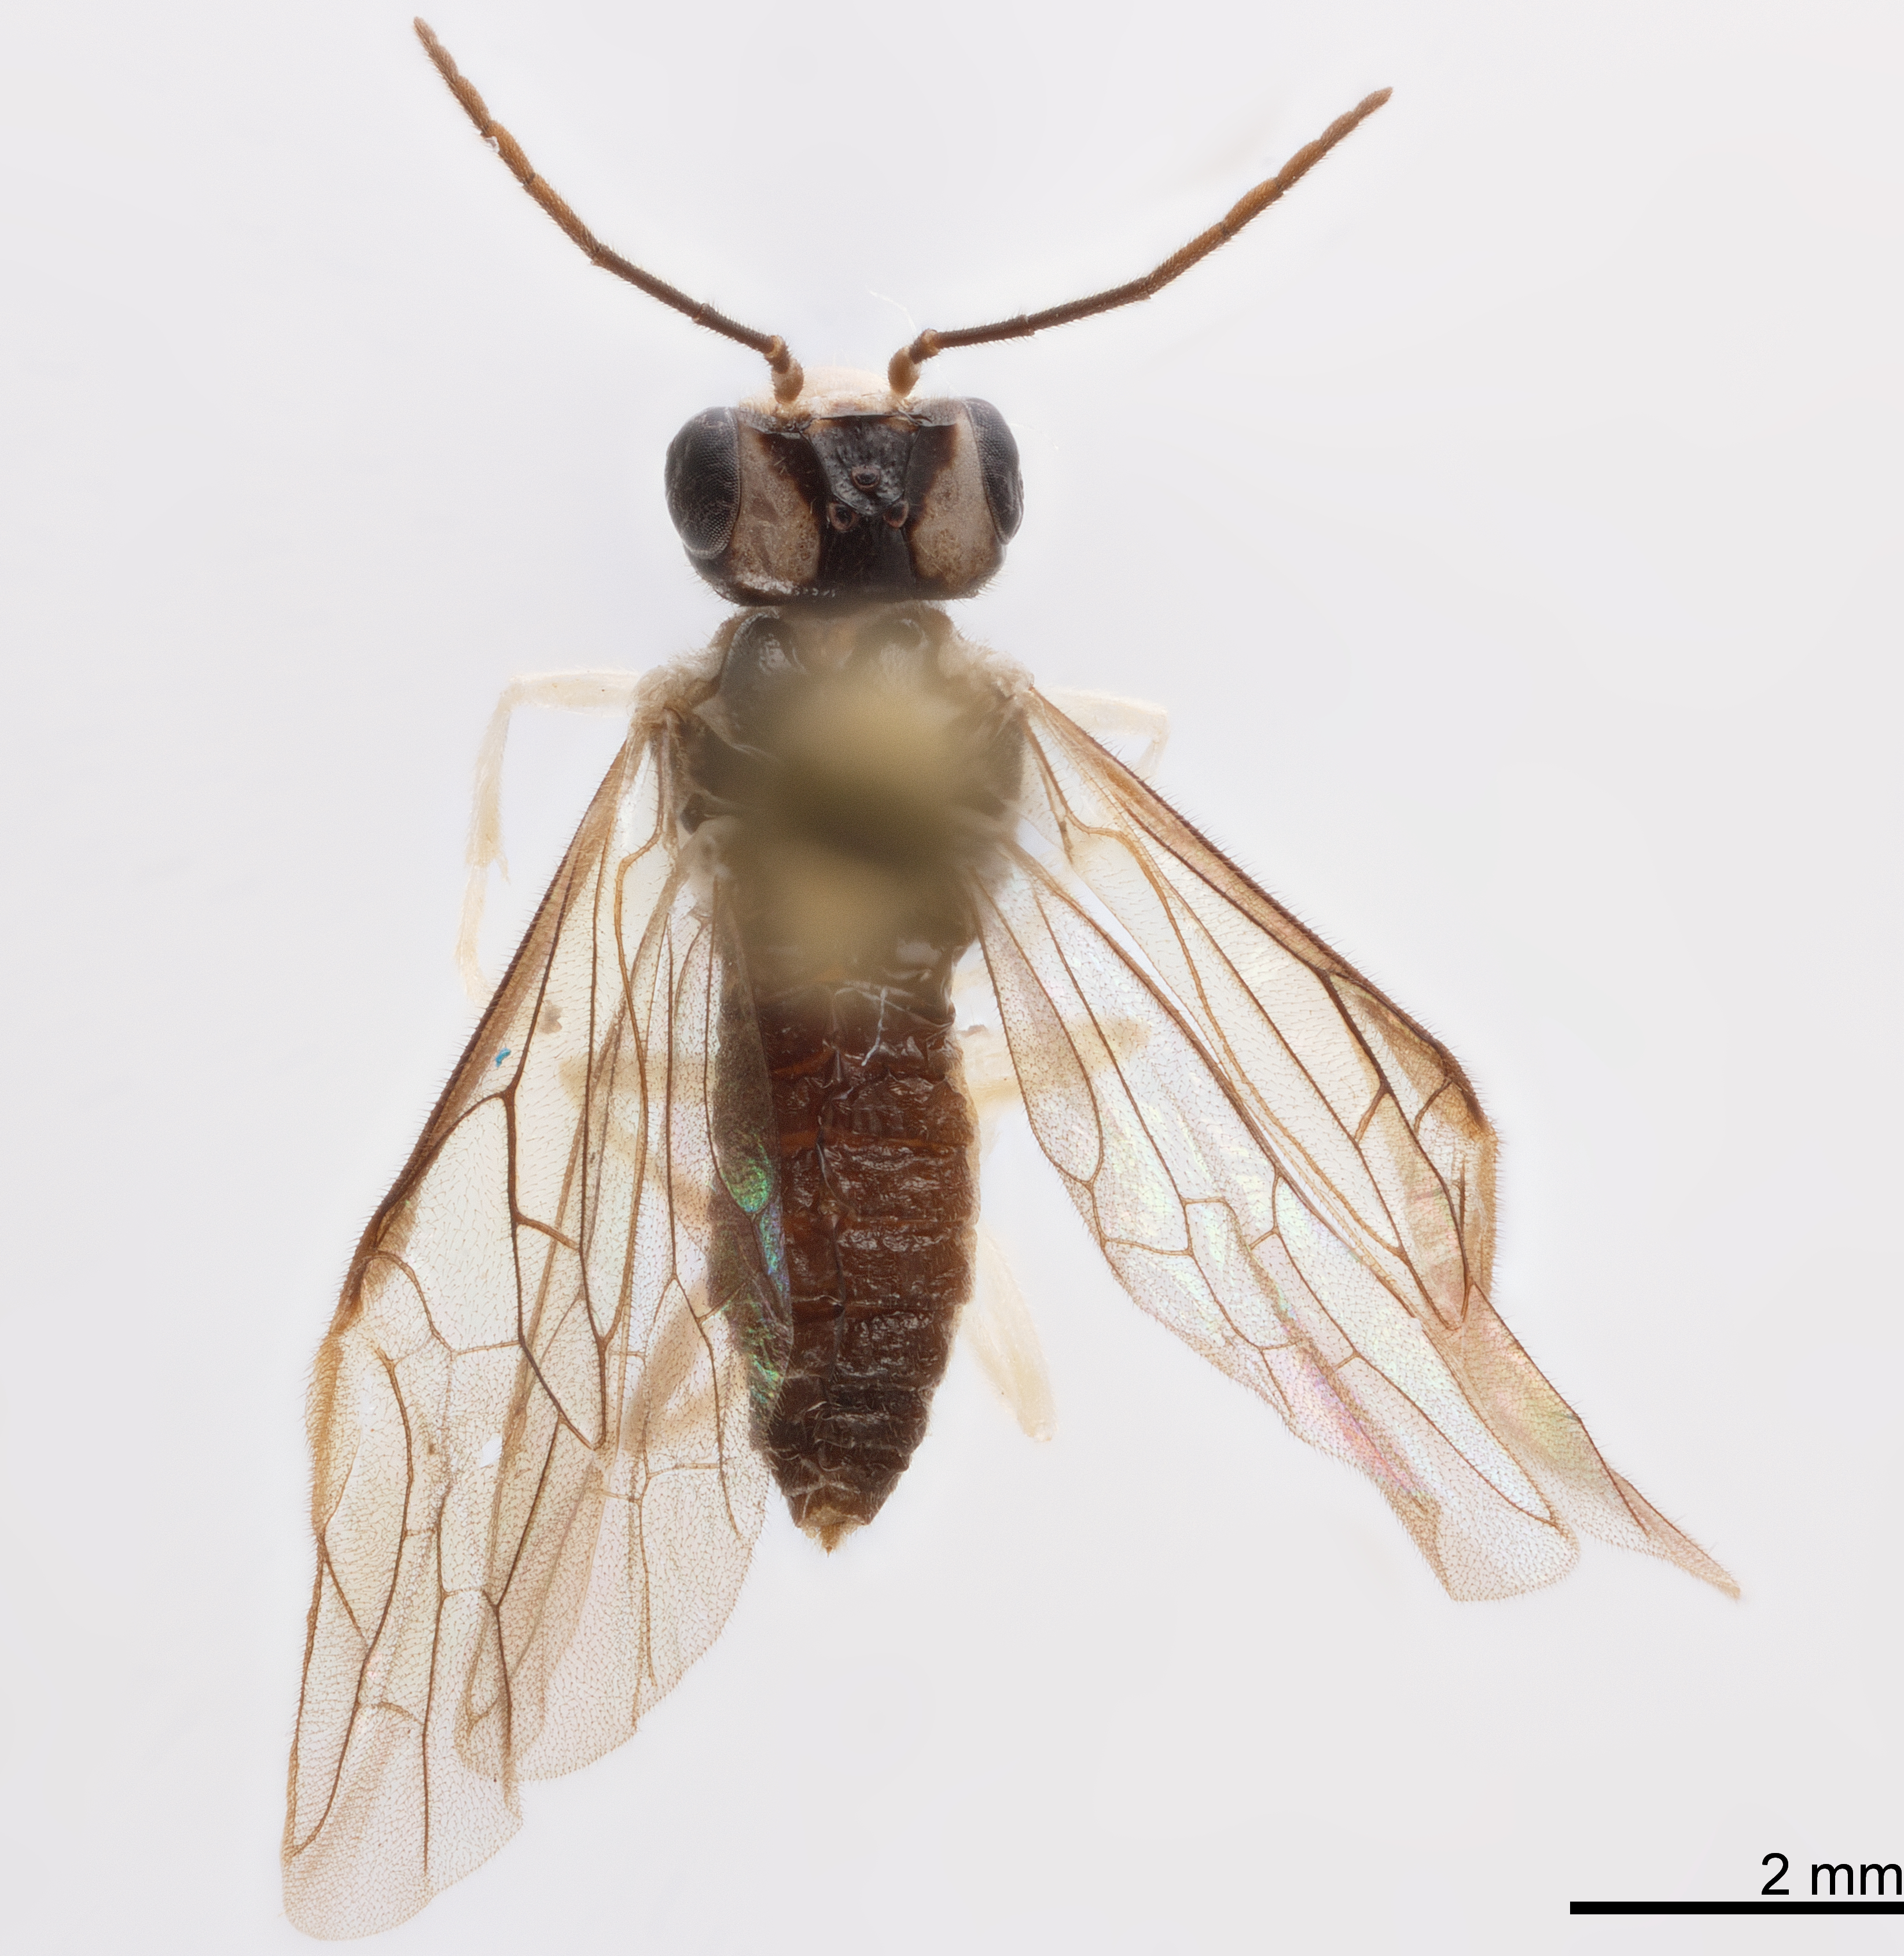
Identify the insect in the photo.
Abusarbia japonica
